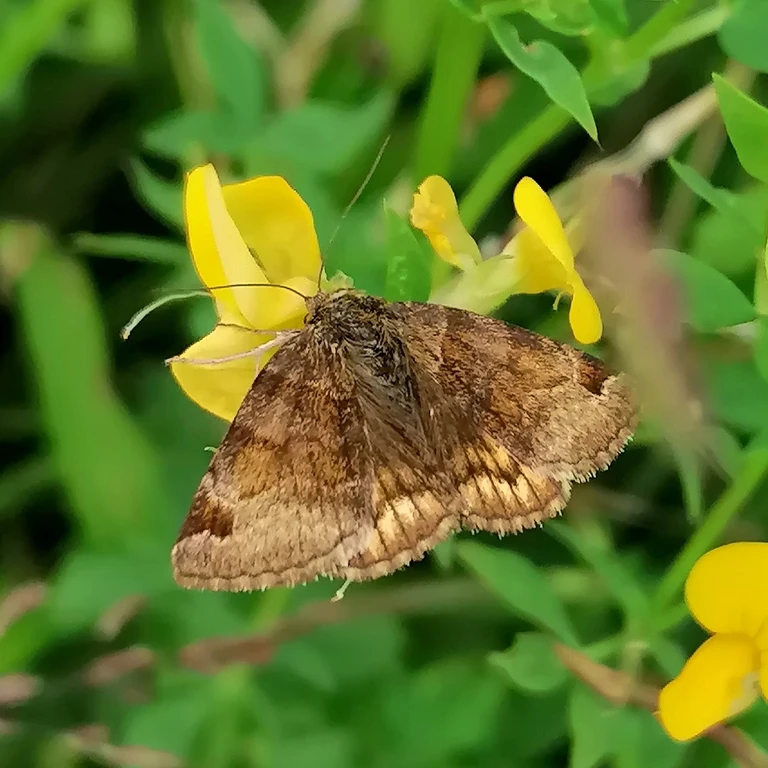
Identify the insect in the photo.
Euclidia glyphica
